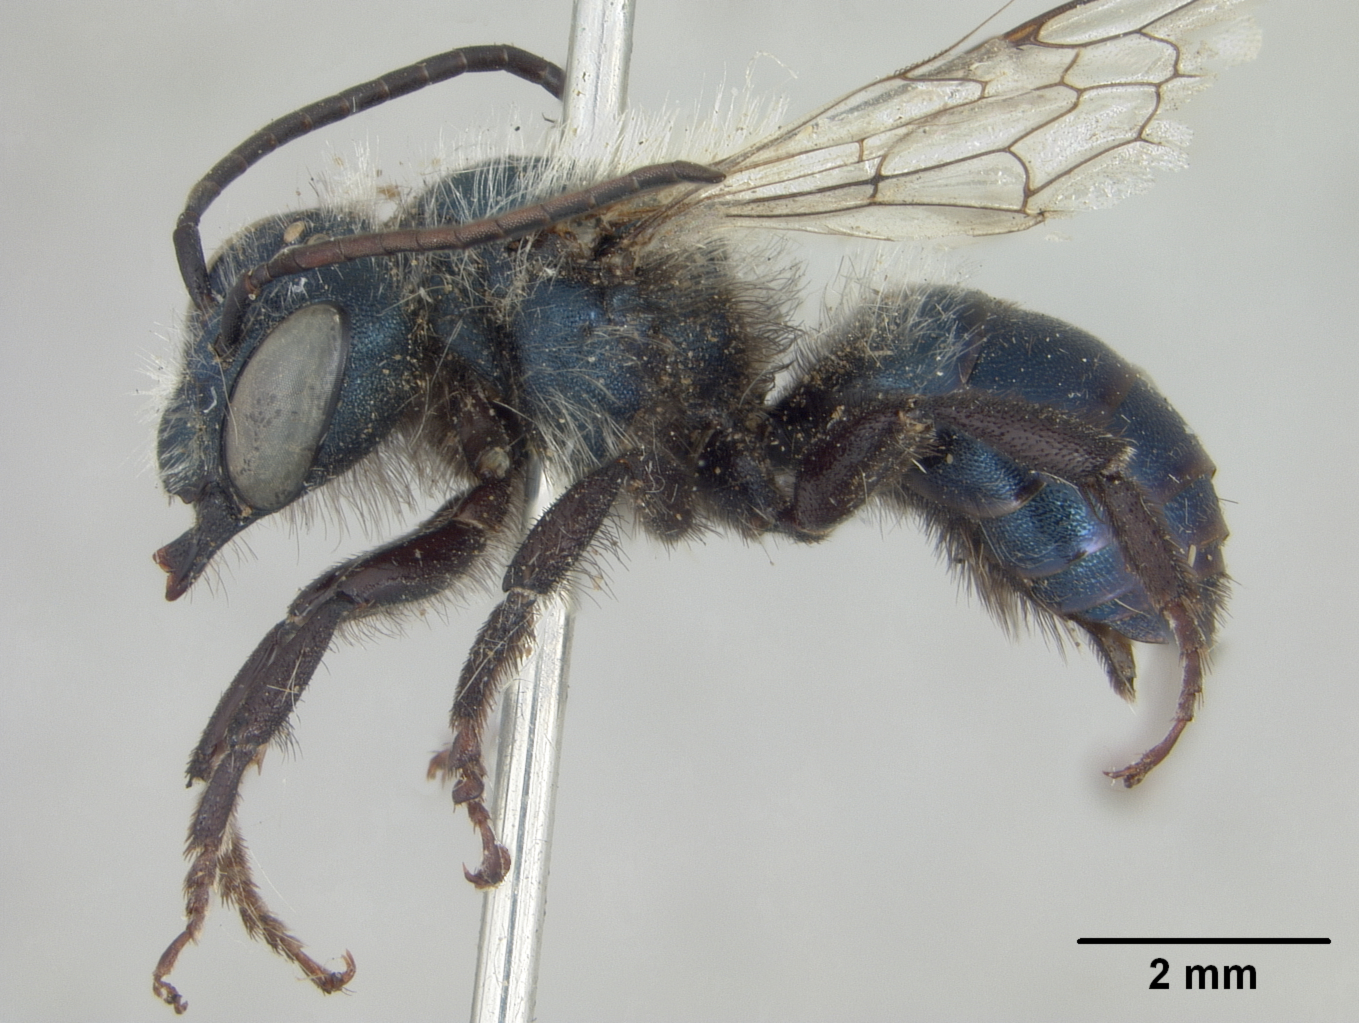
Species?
Osmia amala
